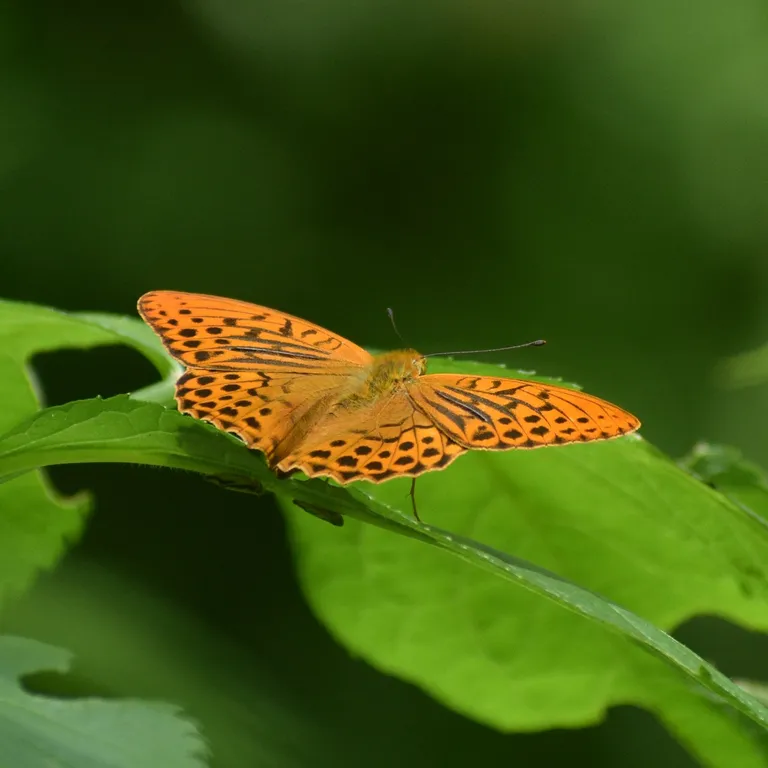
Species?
Argynnis paphia
